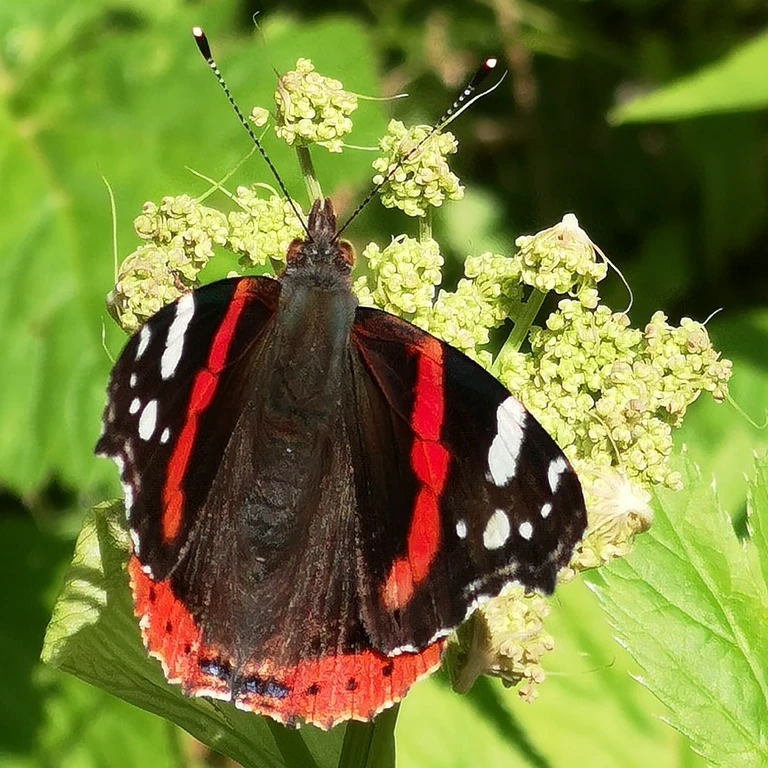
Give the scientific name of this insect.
Vanessa atalanta
